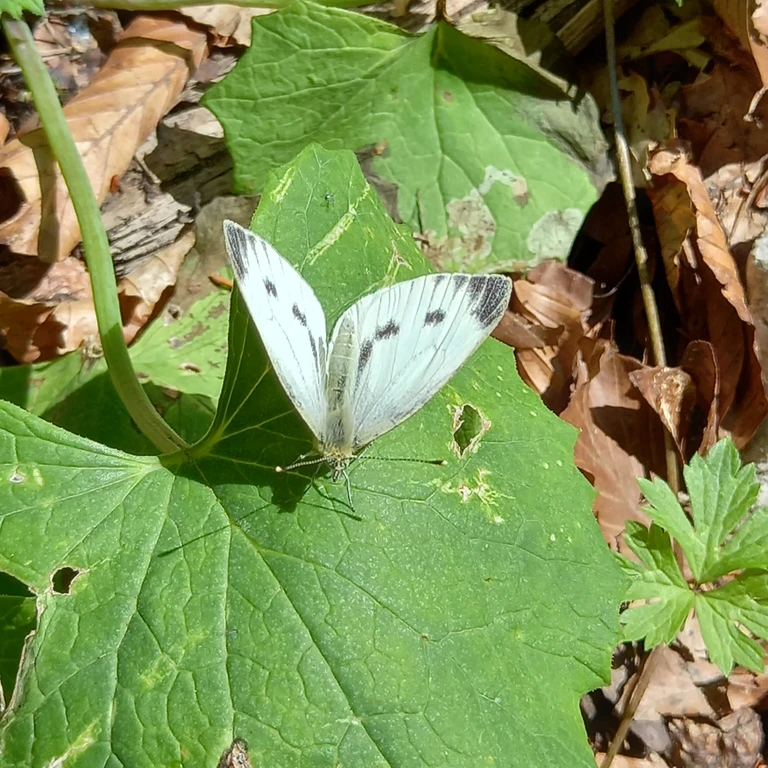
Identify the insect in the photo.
Pieris napi
